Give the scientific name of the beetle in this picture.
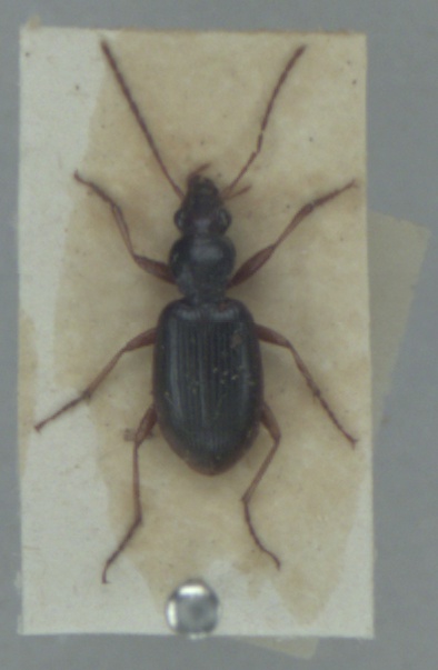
Paranchus albipes
